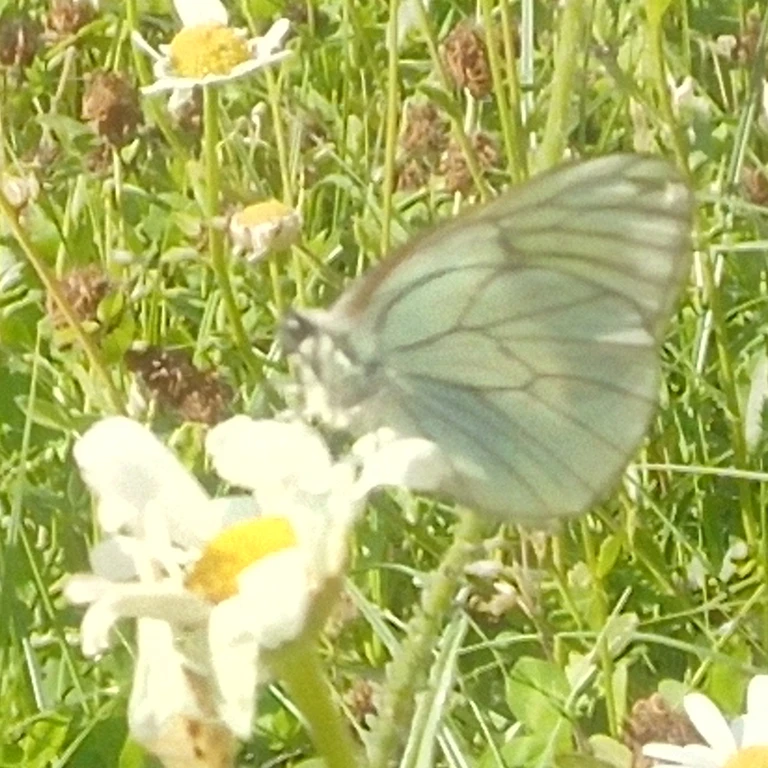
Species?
Aporia crataegi
